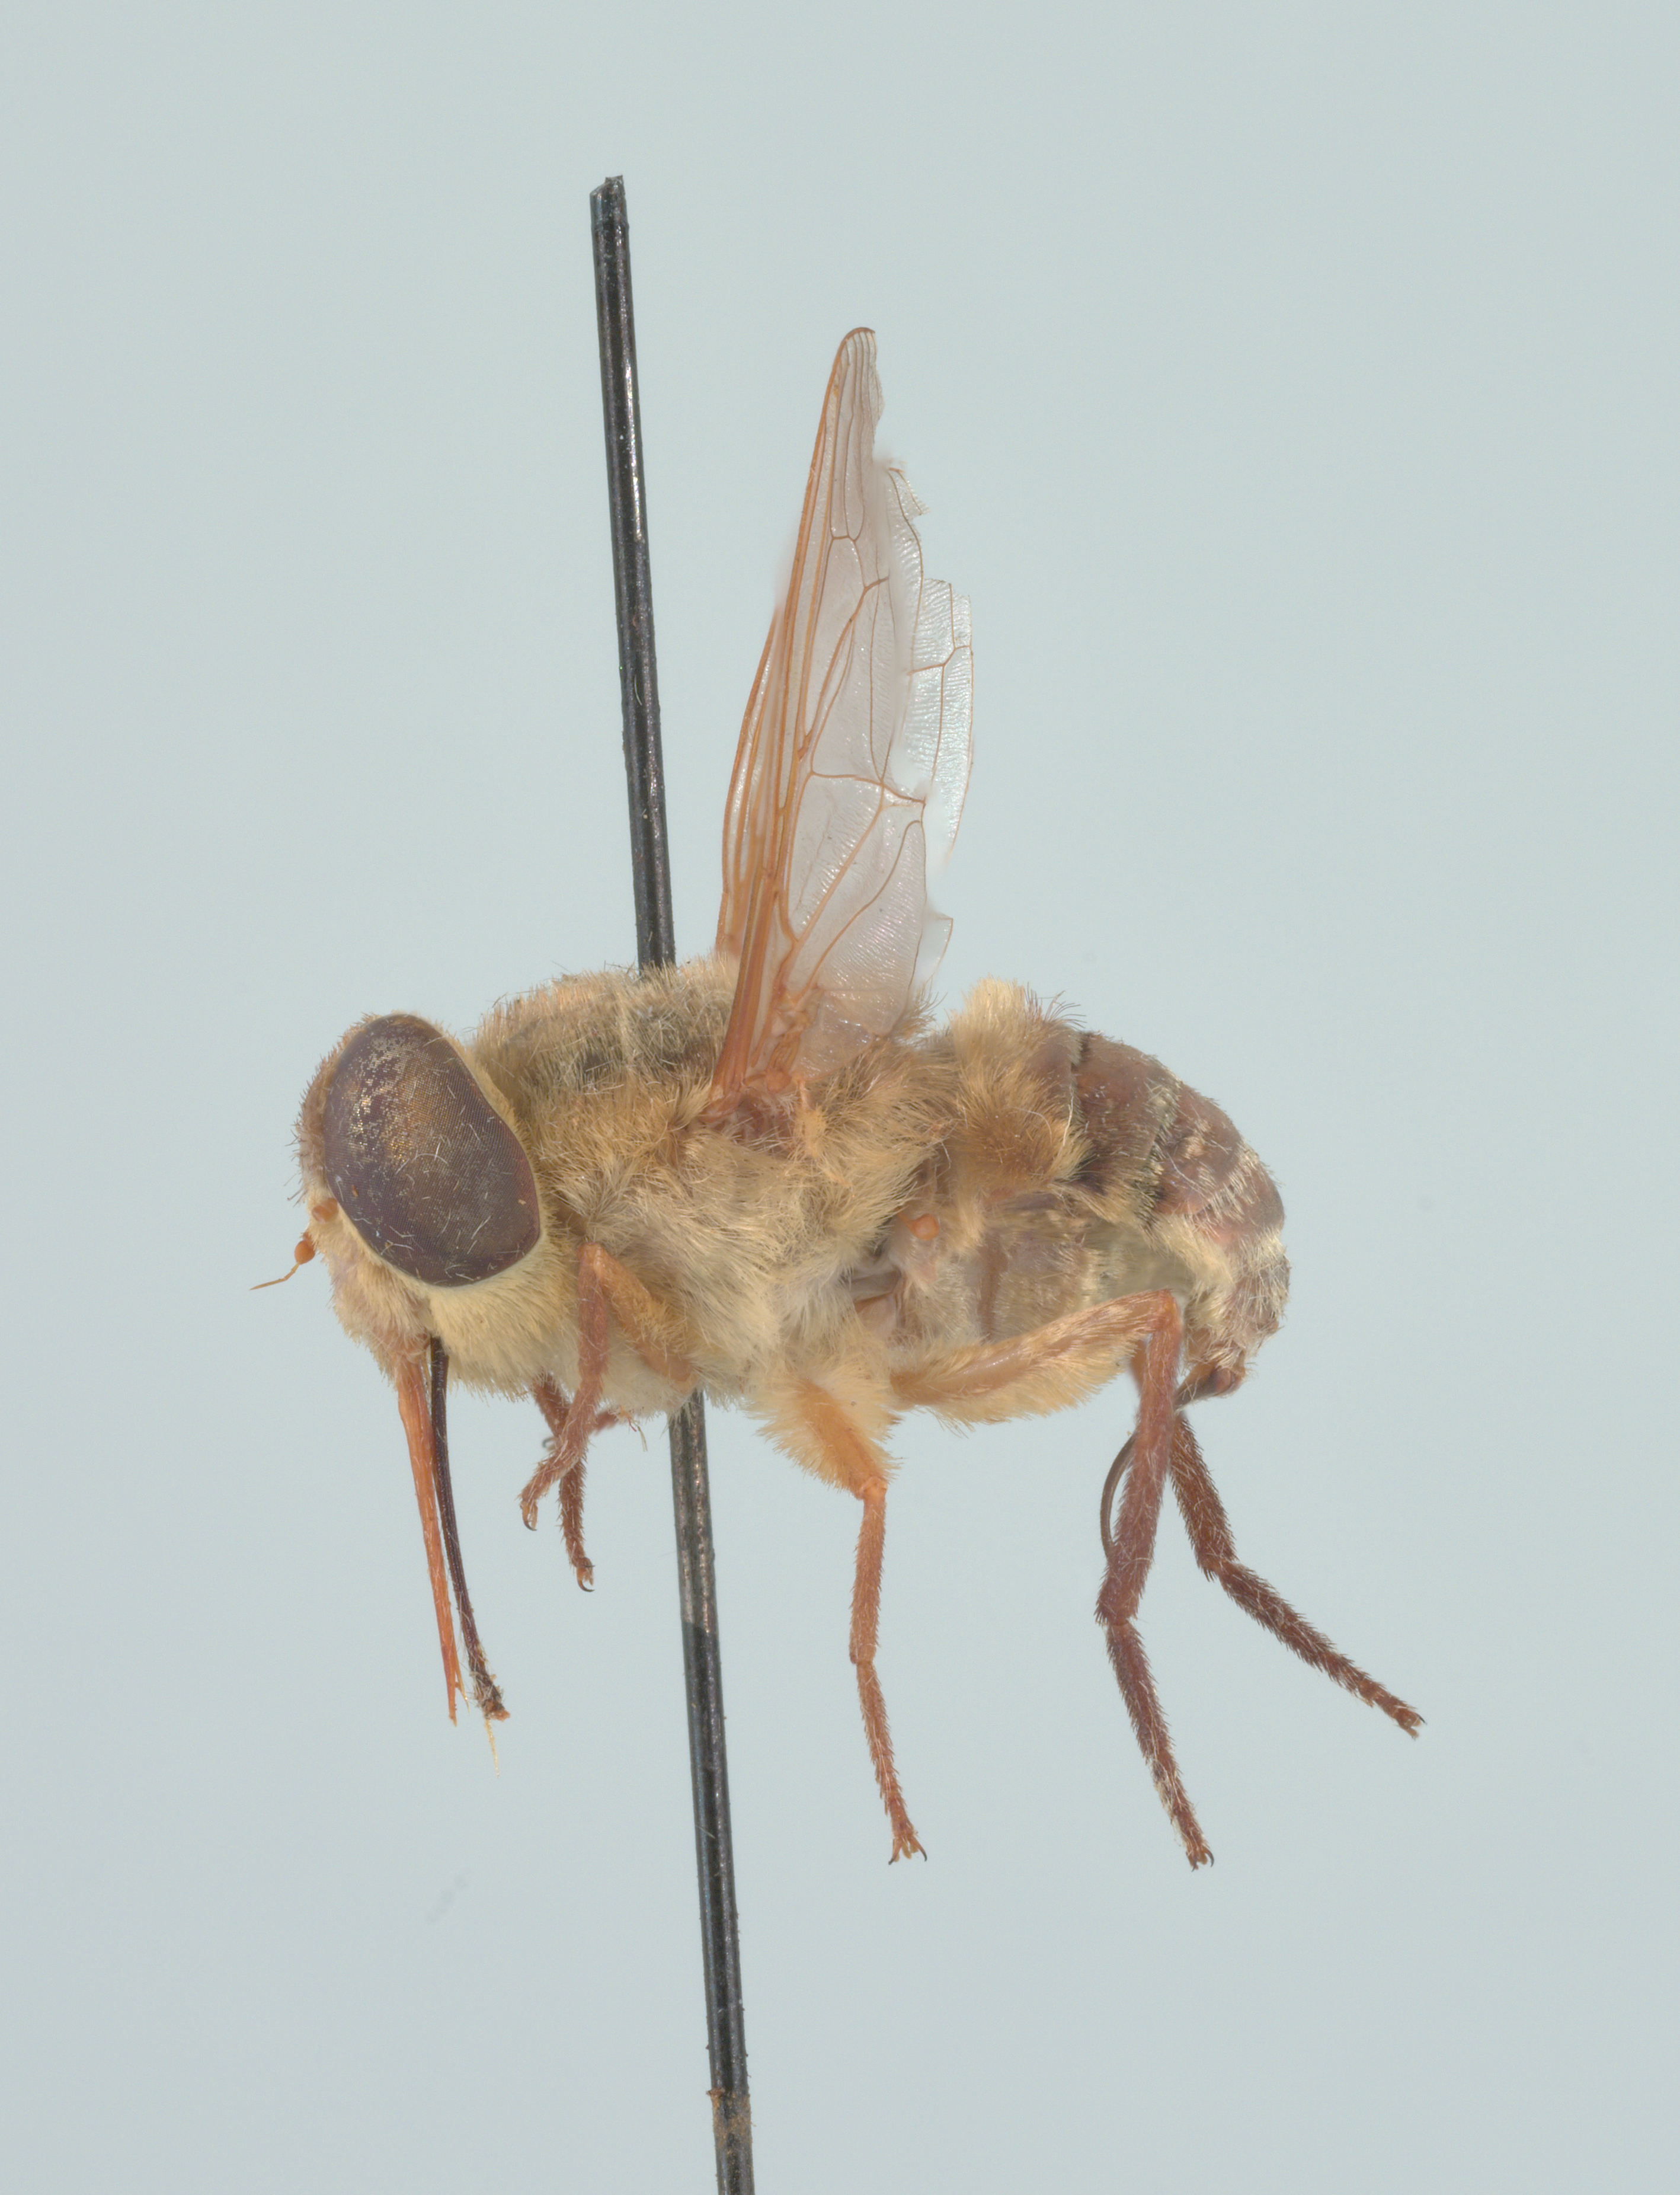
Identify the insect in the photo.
Neorhynchocephalus volaticus
